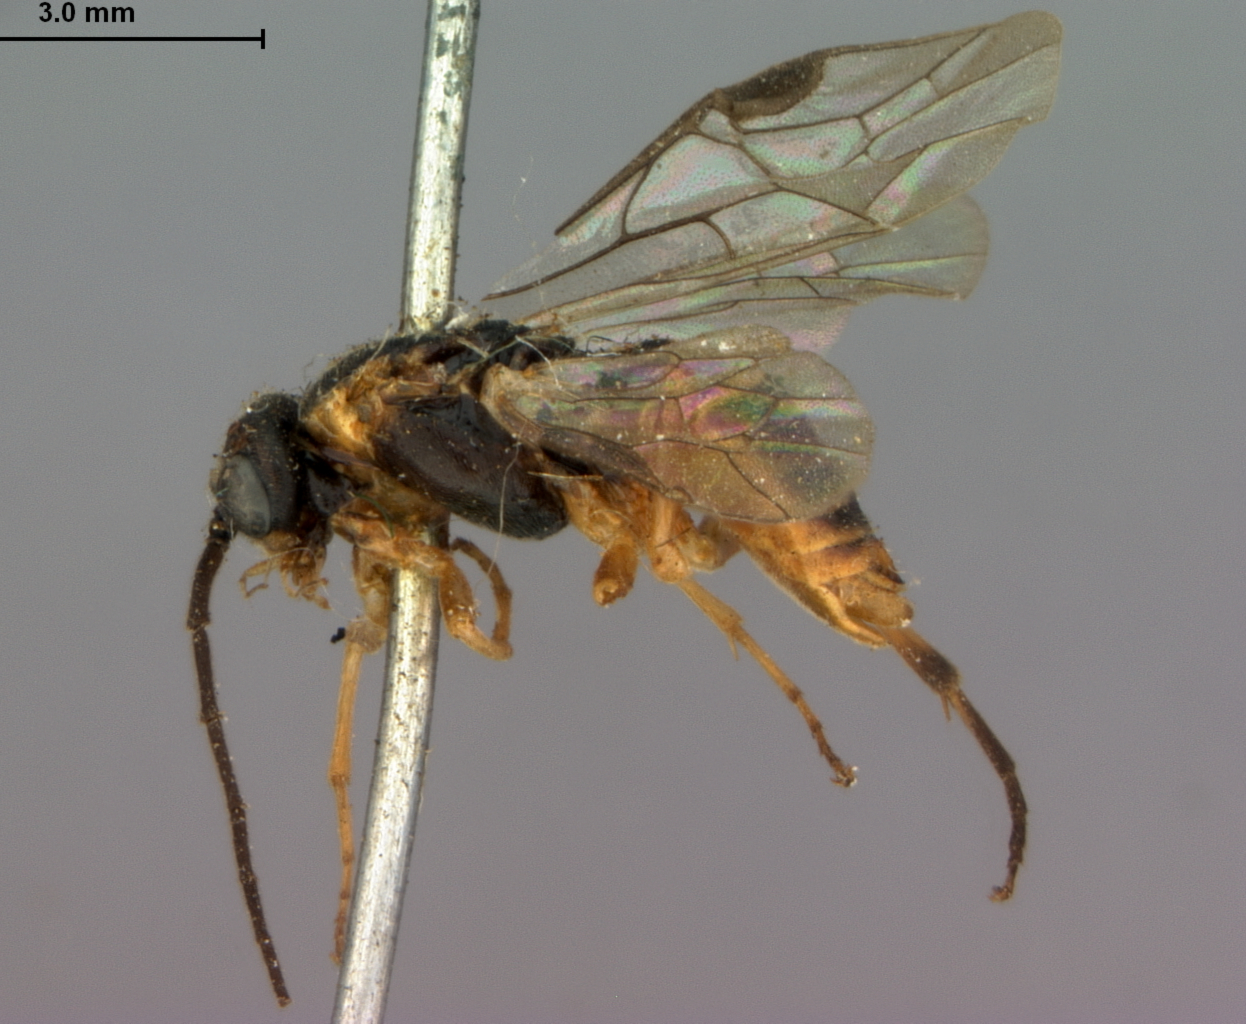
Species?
Pteronus longicornis
